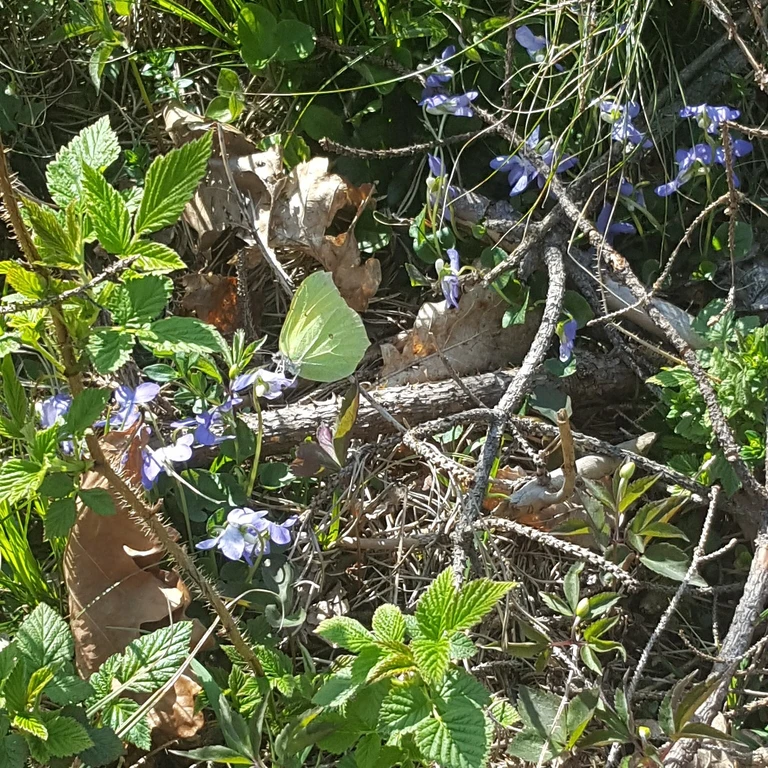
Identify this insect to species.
Gonepteryx rhamni
